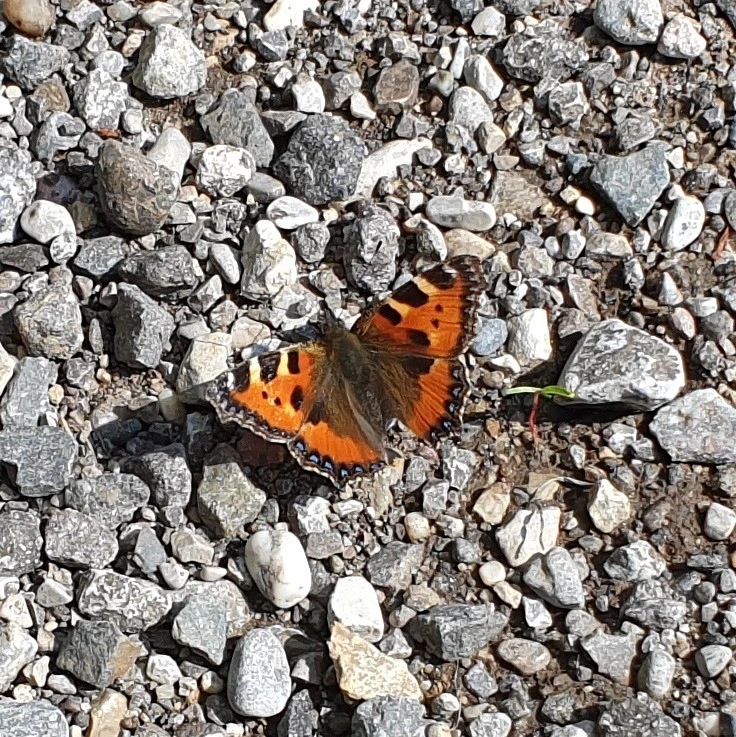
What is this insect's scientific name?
Aglais urticae
